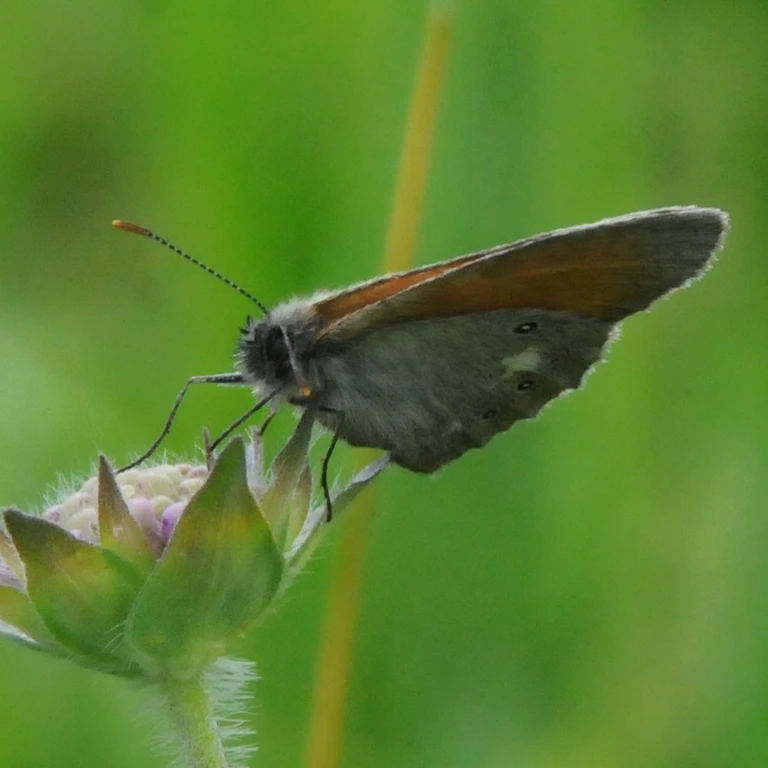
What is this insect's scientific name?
Coenonympha glycerion (also Coenonympha iphis)
